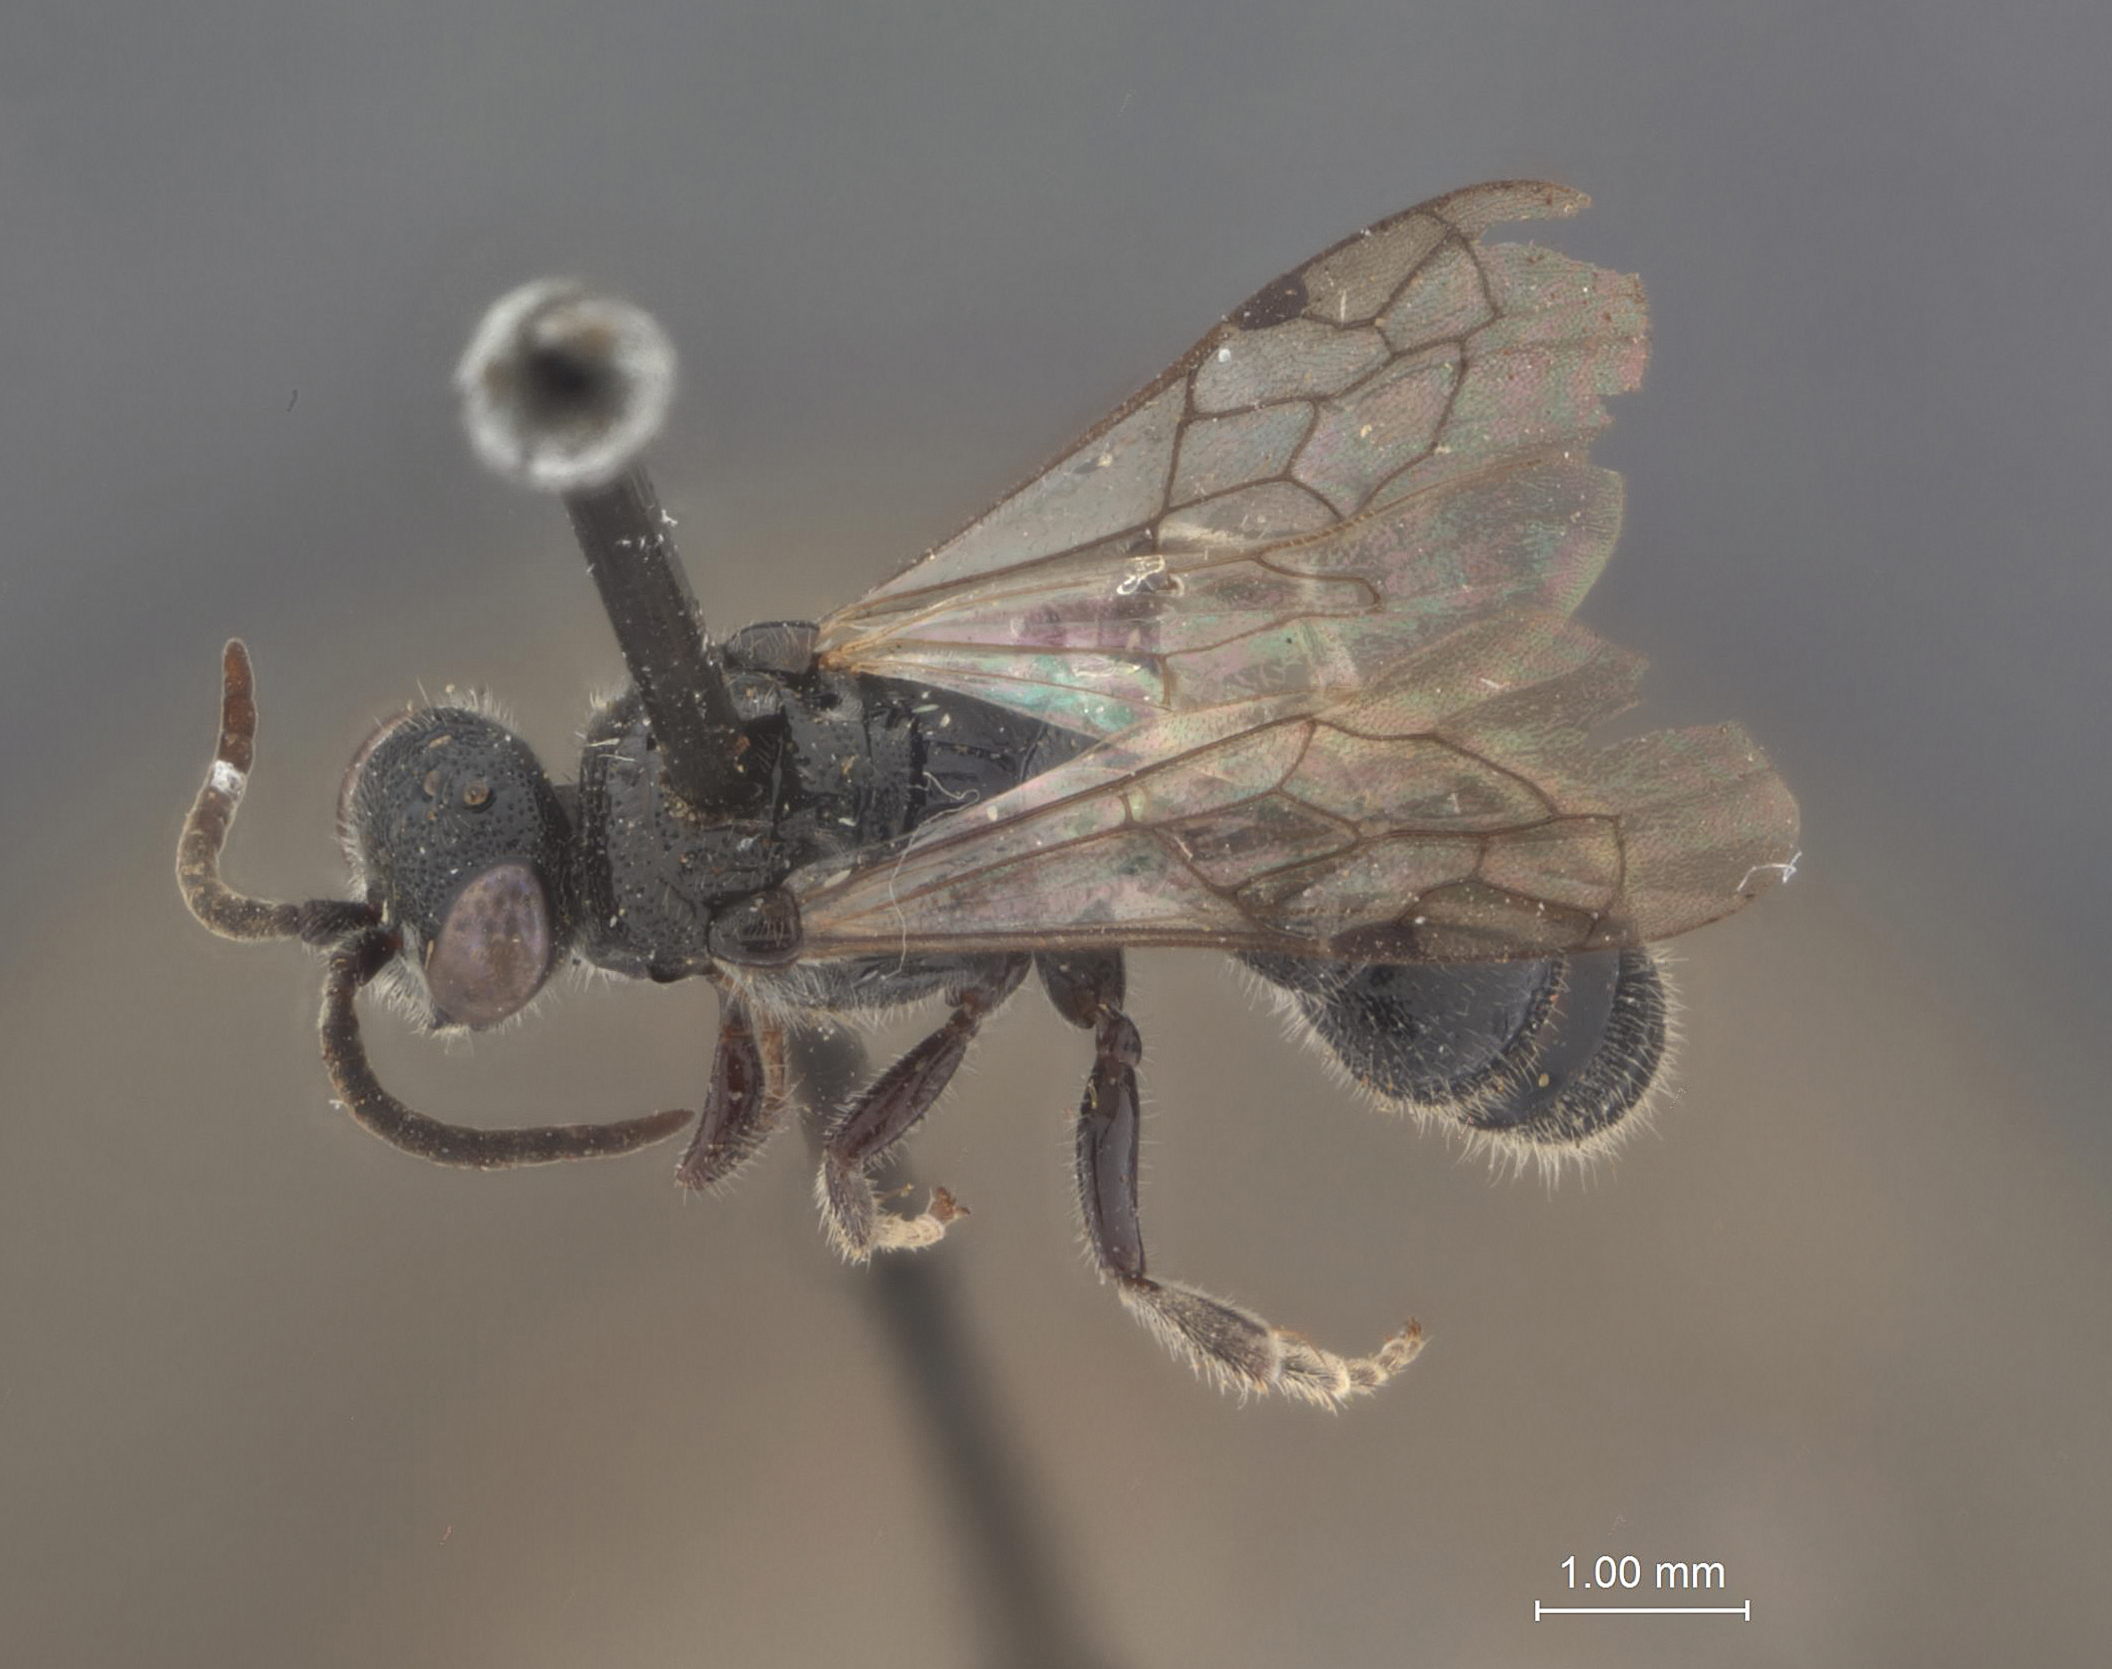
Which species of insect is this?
Tiphia paupi
